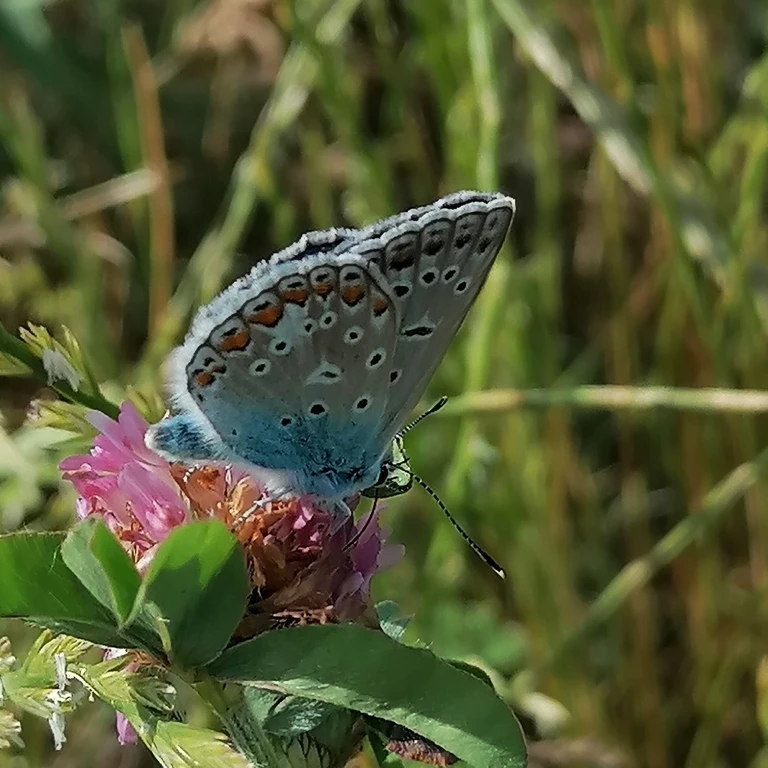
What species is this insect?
Polyommatus icarus
